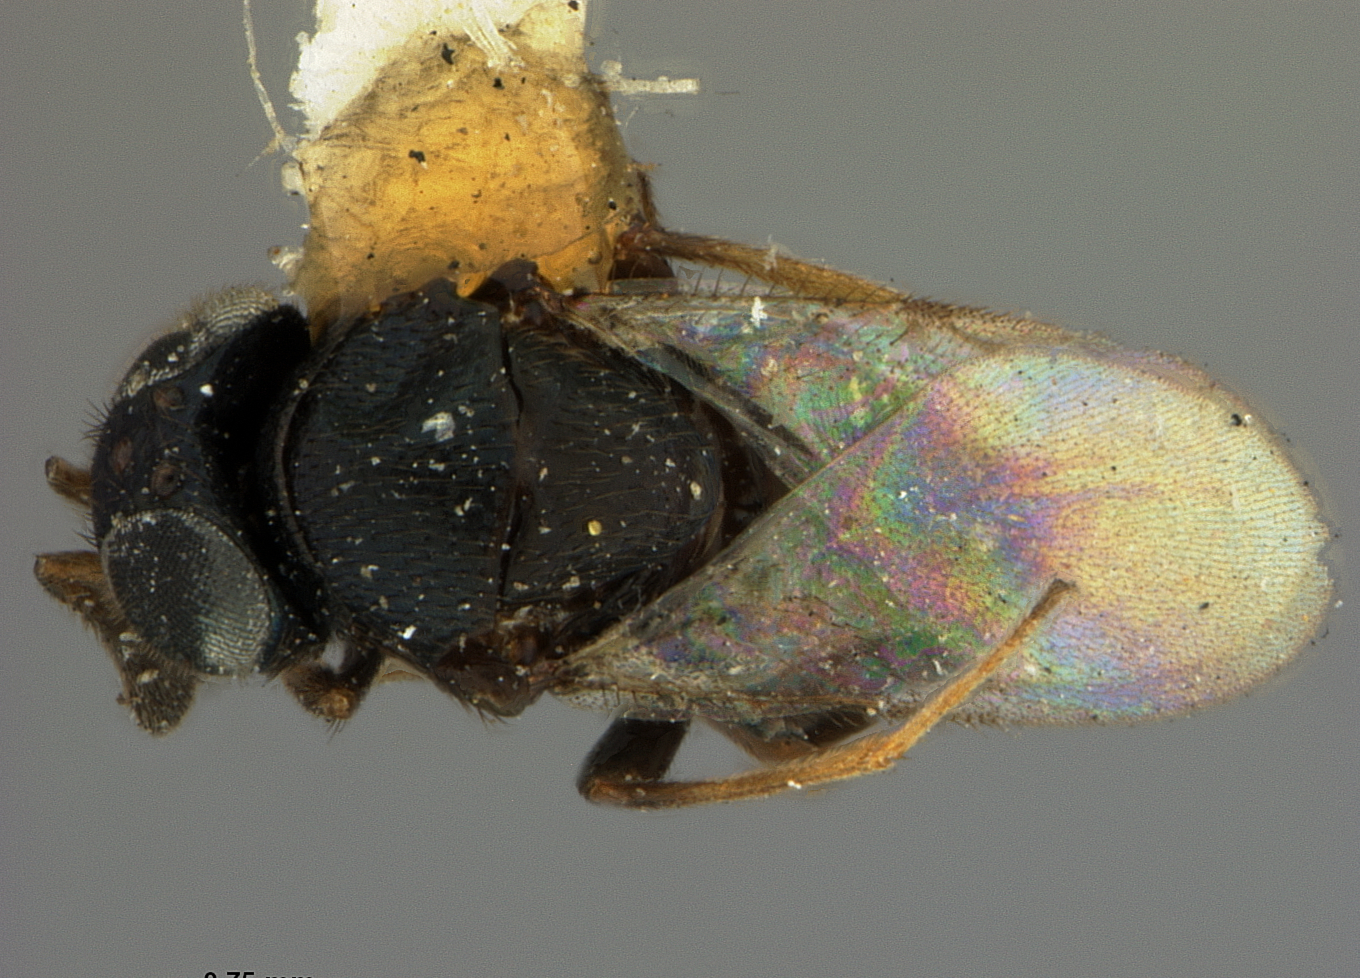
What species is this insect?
Exoristobia philippinensis
